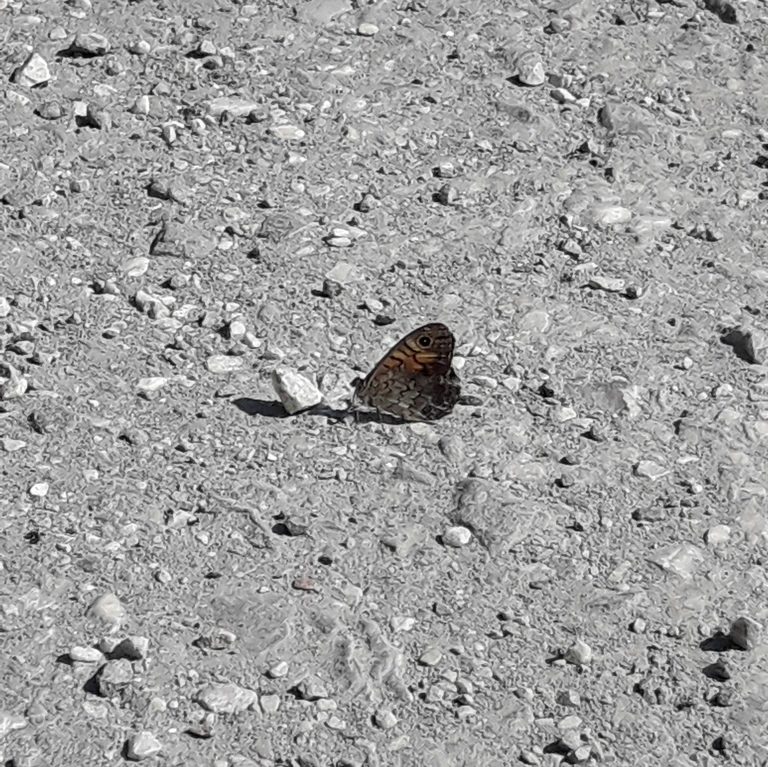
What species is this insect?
Lasiommata megera (also Pararge megera)
